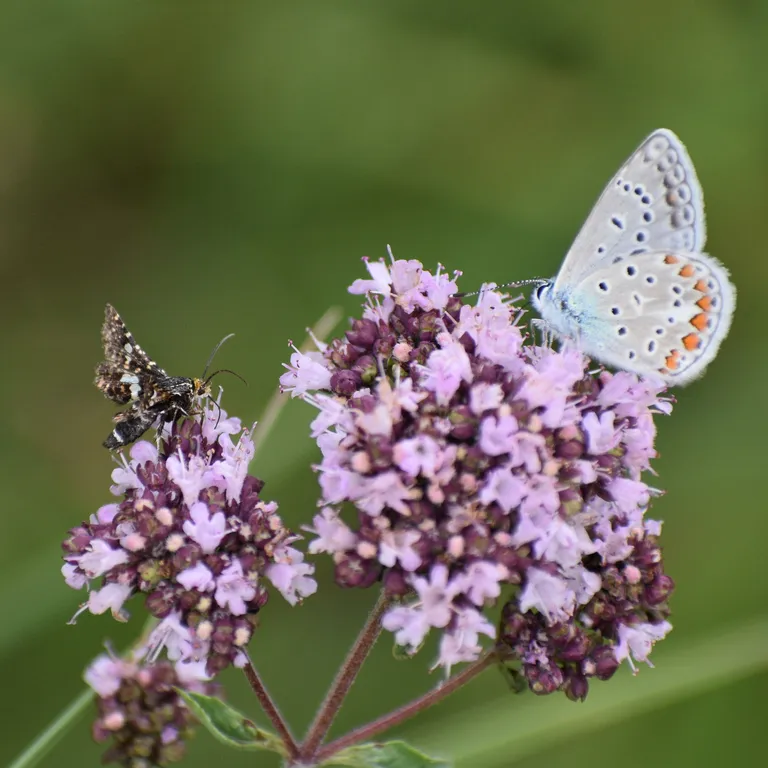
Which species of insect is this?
Polyommatus icarus
